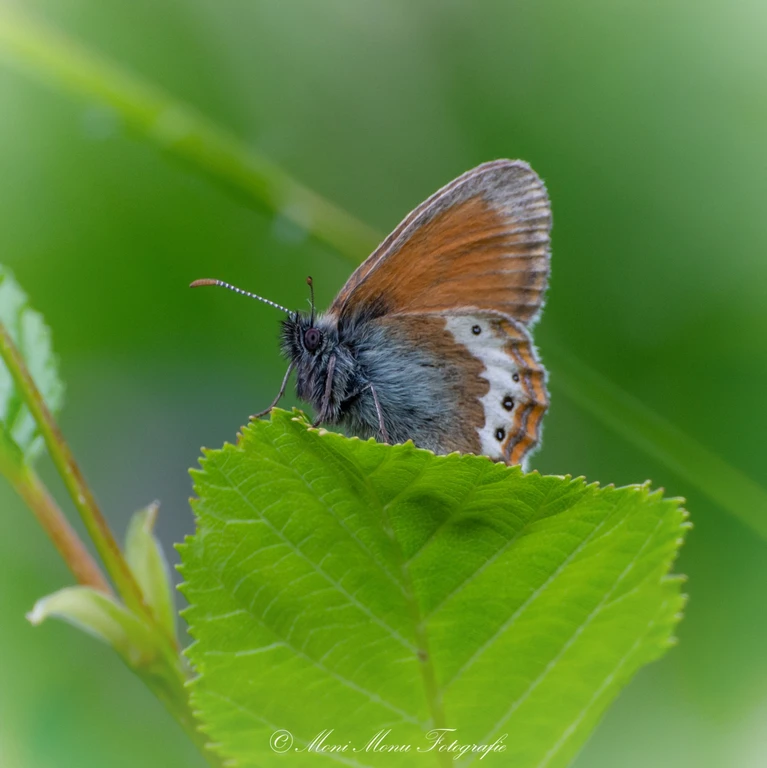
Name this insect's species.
Coenonympha gardetta
